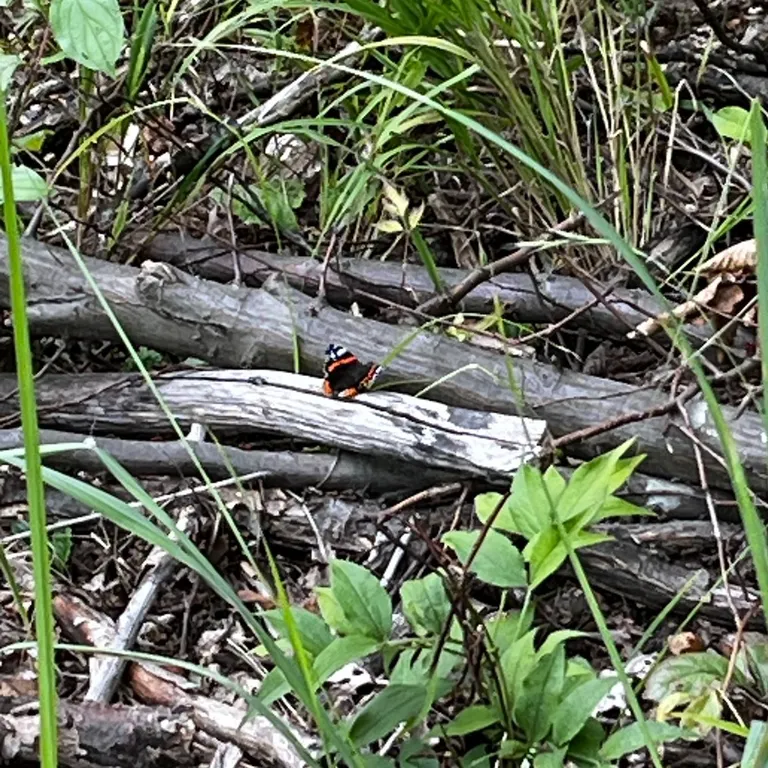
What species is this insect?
Vanessa atalanta
